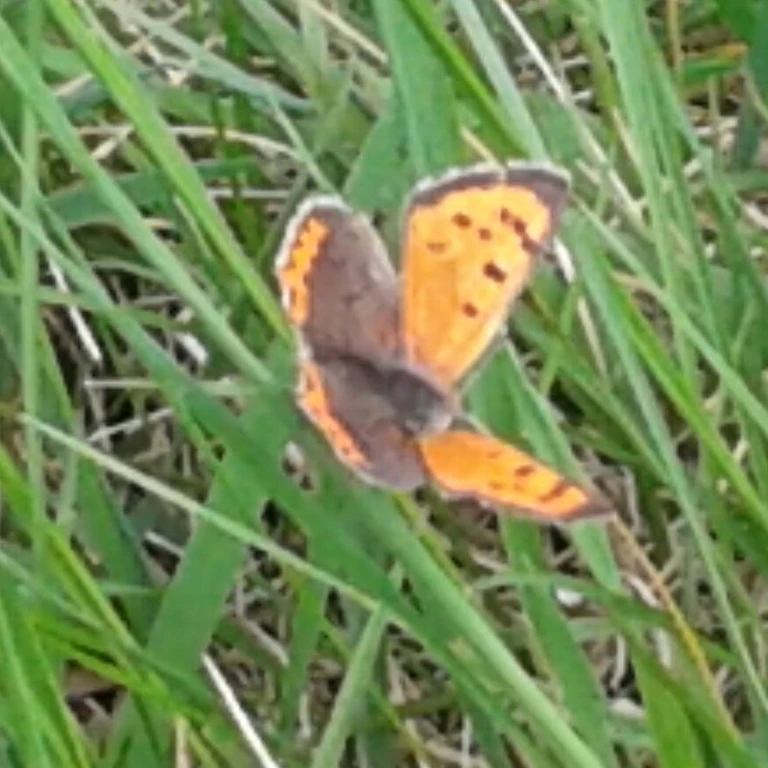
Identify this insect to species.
Lycaena phlaeas
